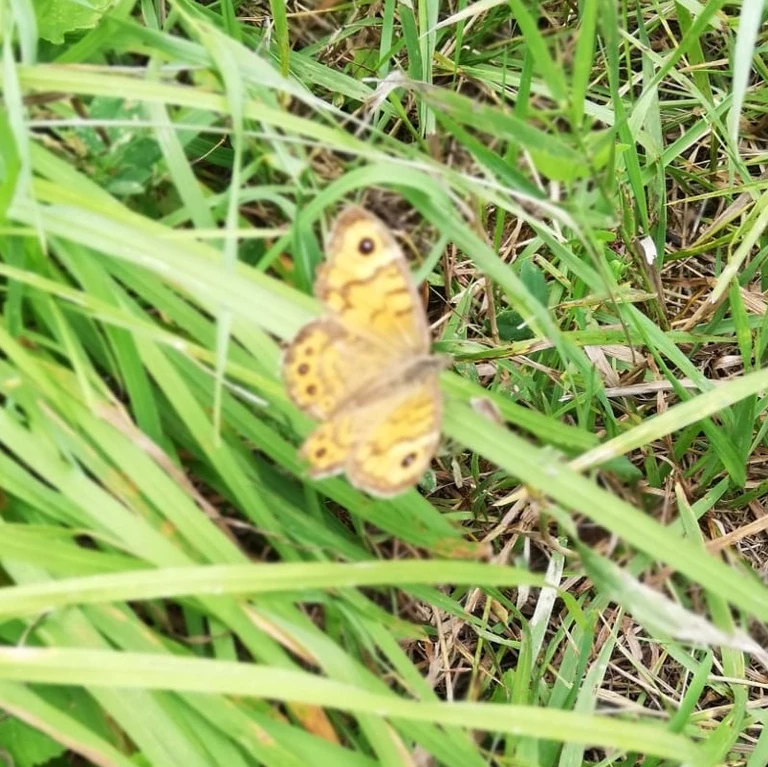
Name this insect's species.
Lasiommata megera (also Pararge megera)
